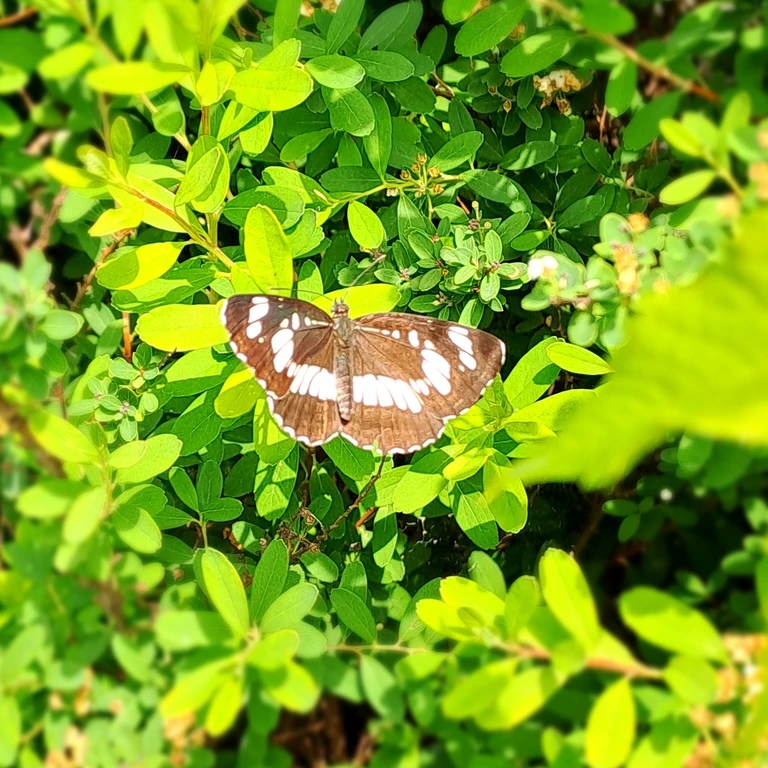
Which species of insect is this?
Neptis rivularis
